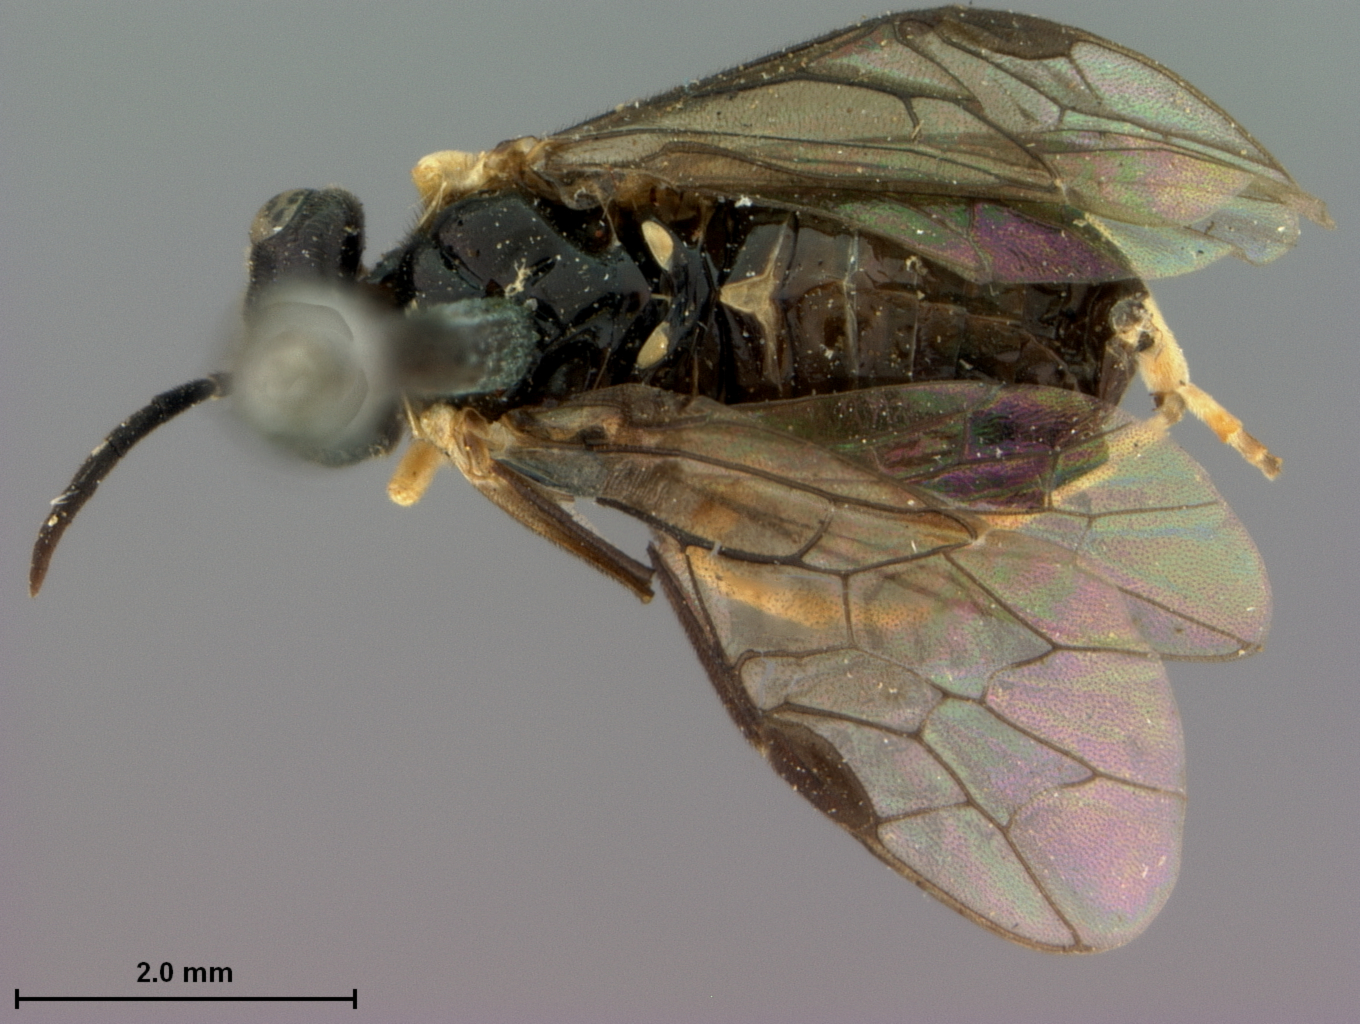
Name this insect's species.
Aneugmentus flavipes
